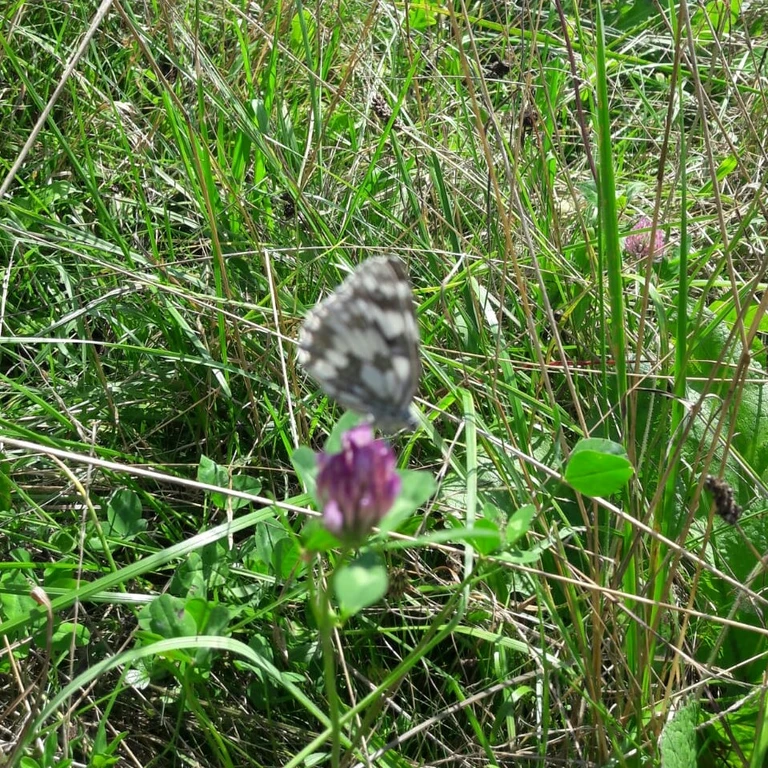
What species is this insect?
Melanargia galathea
